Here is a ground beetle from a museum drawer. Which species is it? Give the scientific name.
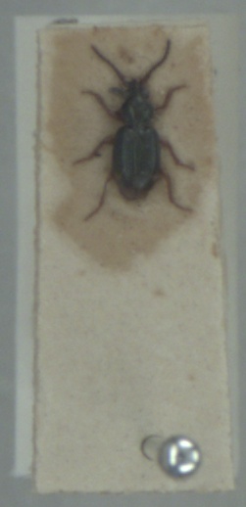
Bembidion assimile
